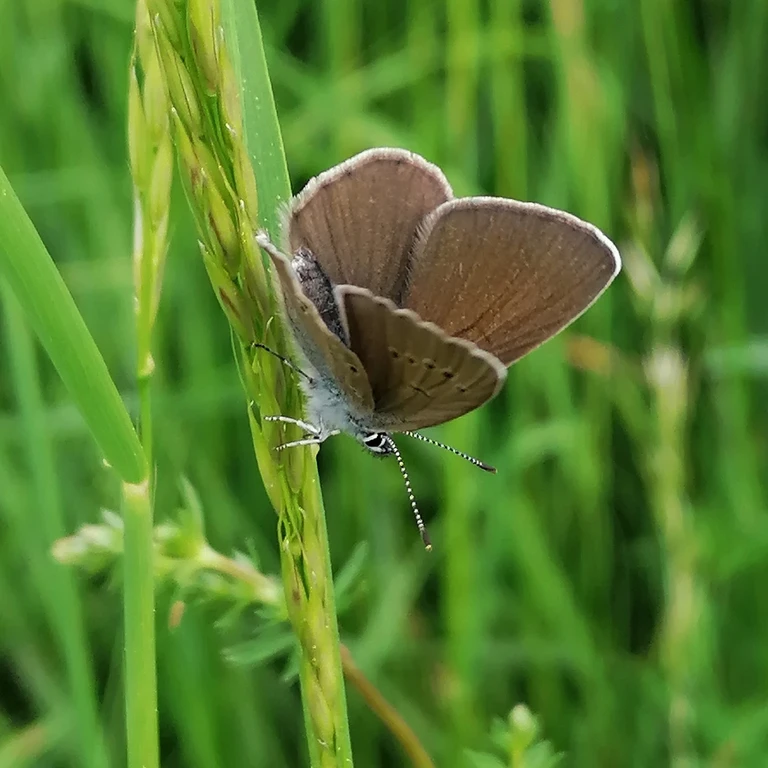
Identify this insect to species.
Cyaniris semiargus
